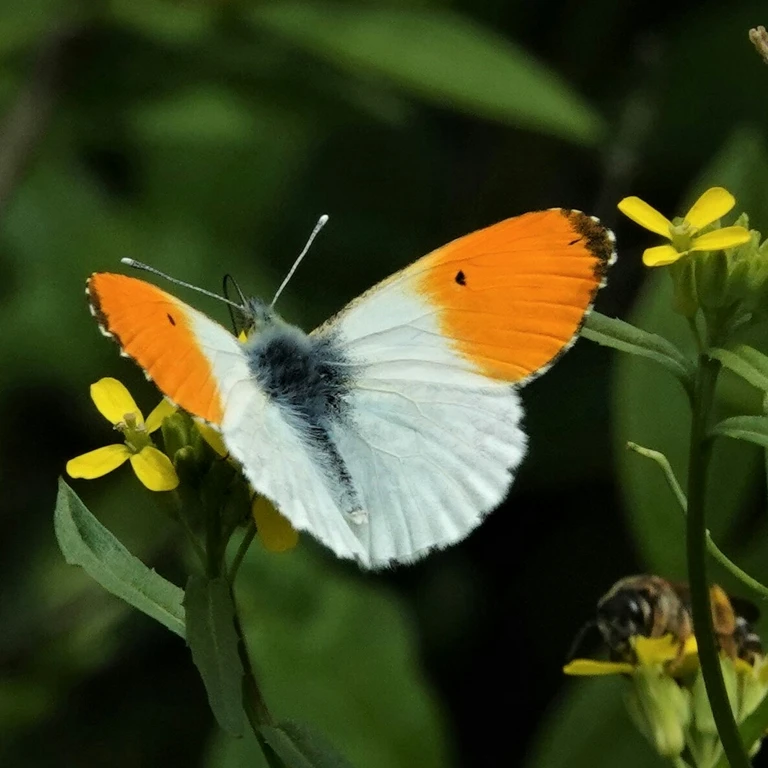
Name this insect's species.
Anthocharis cardamines
